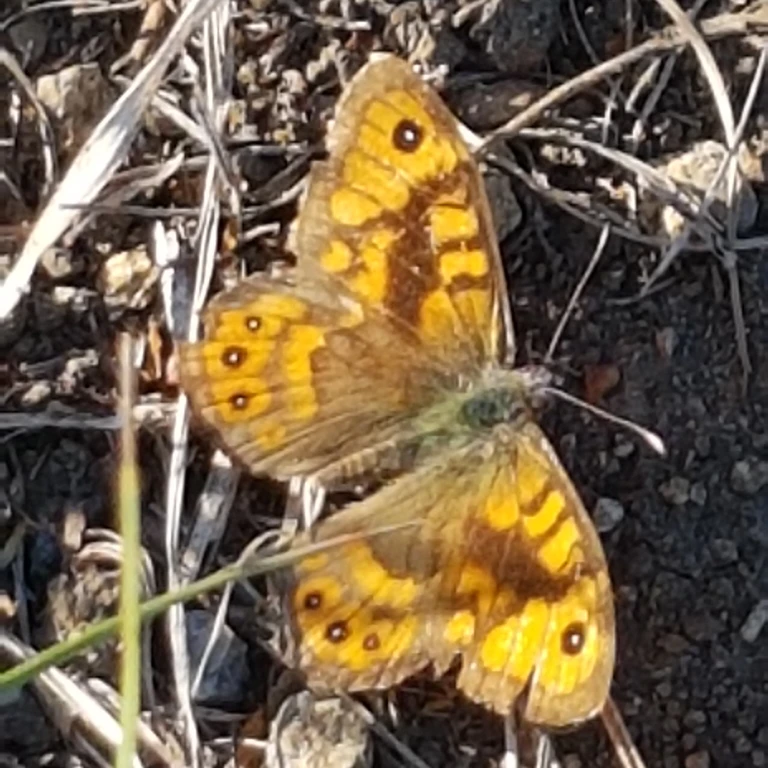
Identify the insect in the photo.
Lasiommata megera (also Pararge megera)
